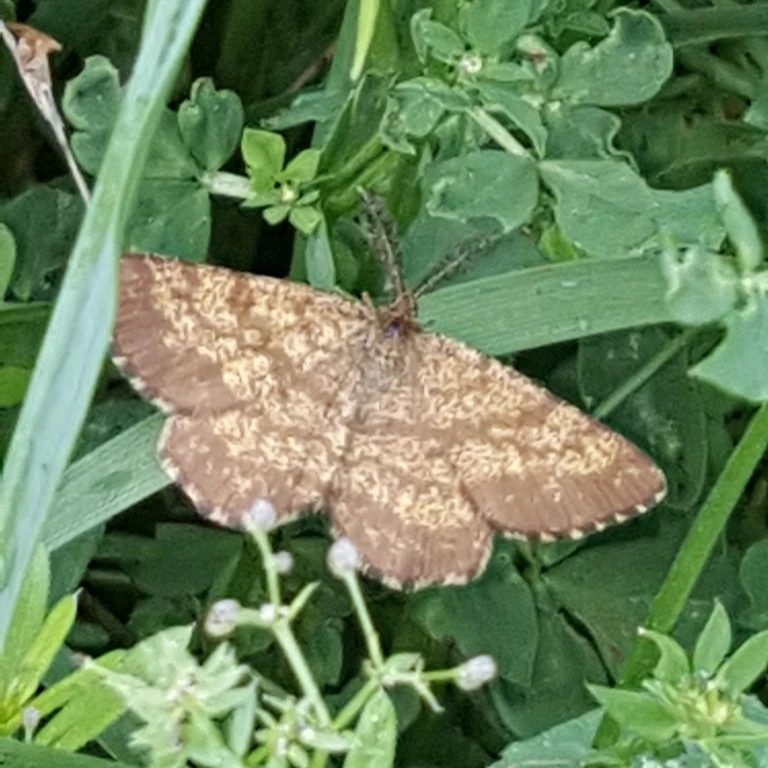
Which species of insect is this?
Ematurga atomaria
